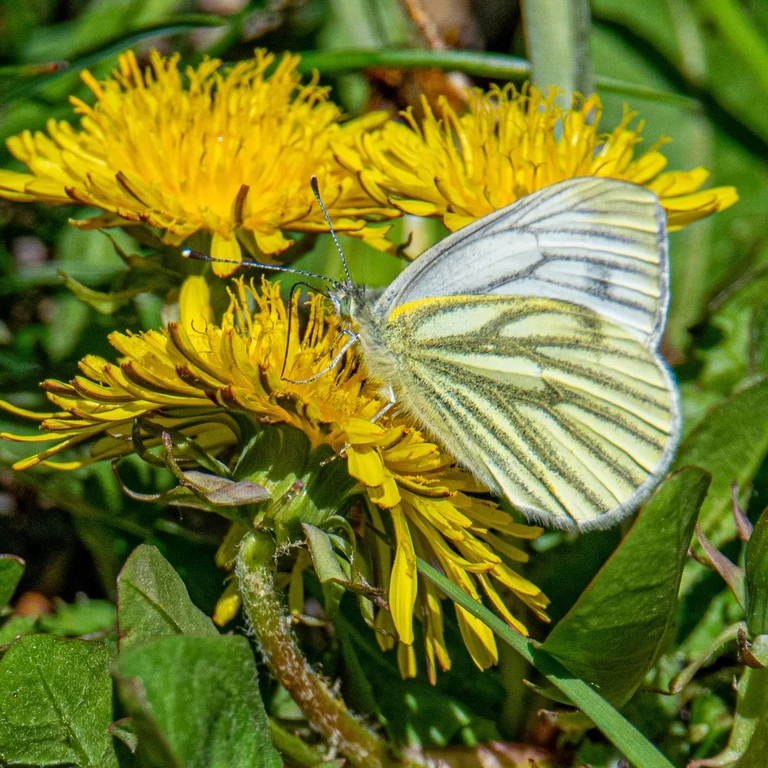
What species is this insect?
Pieris napi
